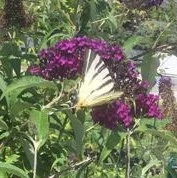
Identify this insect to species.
Iphiclides podalirius
